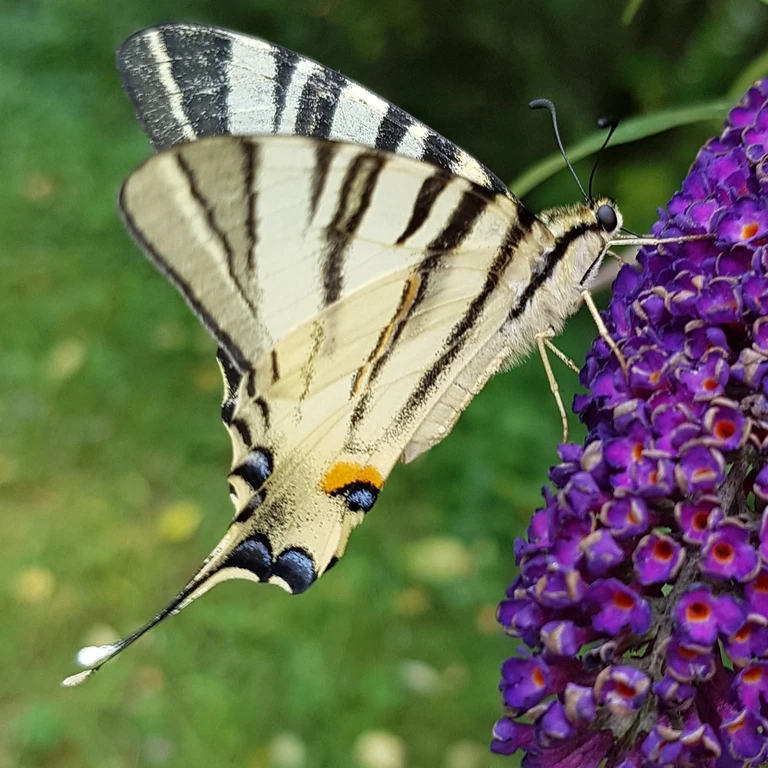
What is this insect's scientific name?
Iphiclides podalirius
